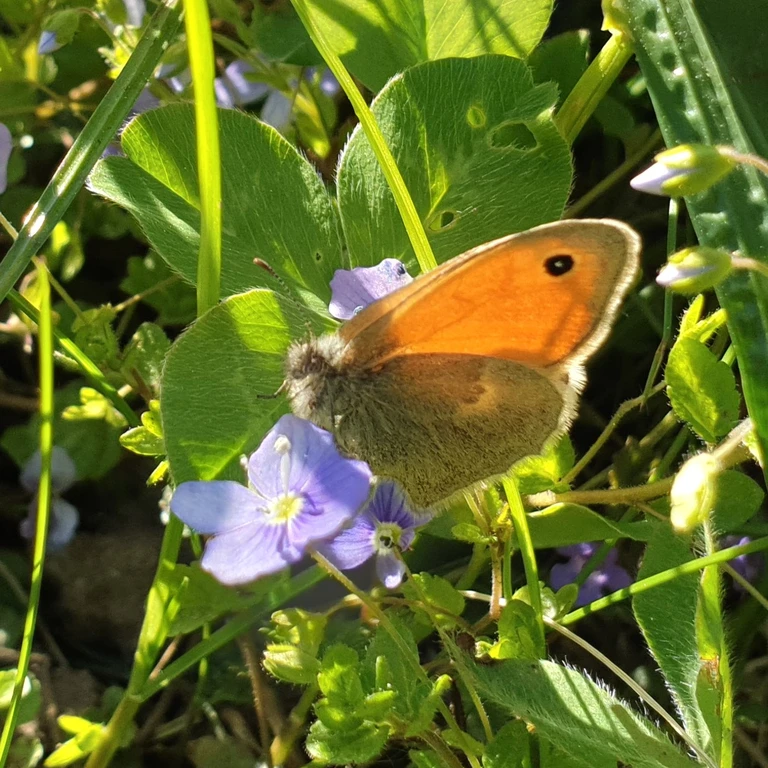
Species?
Coenonympha pamphilus
